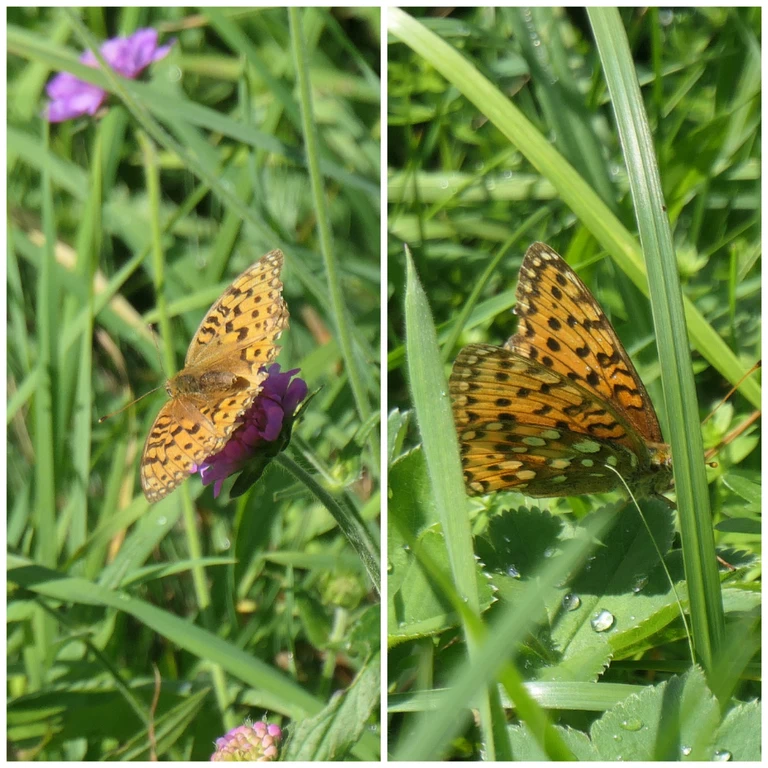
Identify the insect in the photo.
Speyeria aglaja
